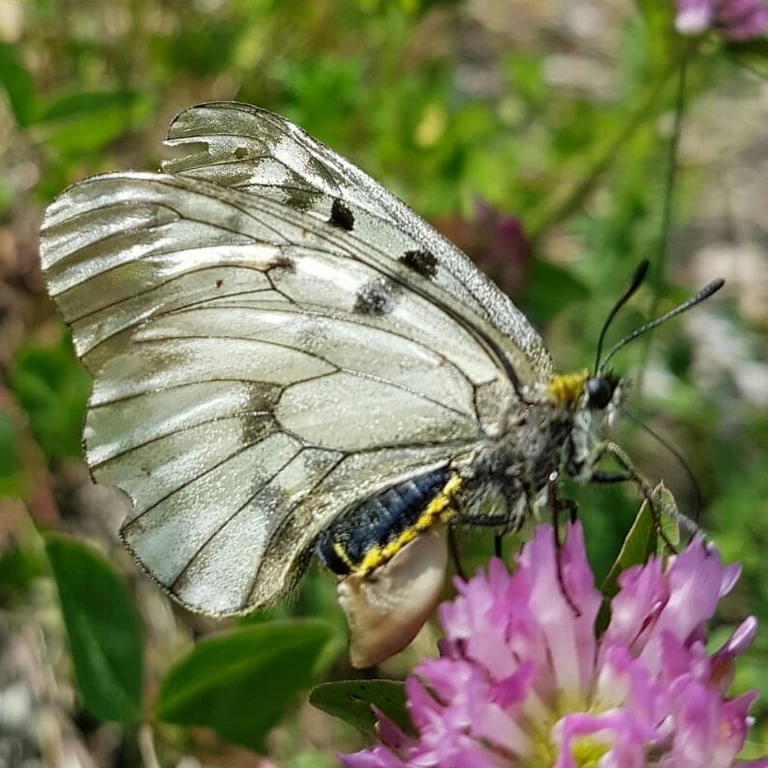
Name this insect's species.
Parnassius mnemosyne
